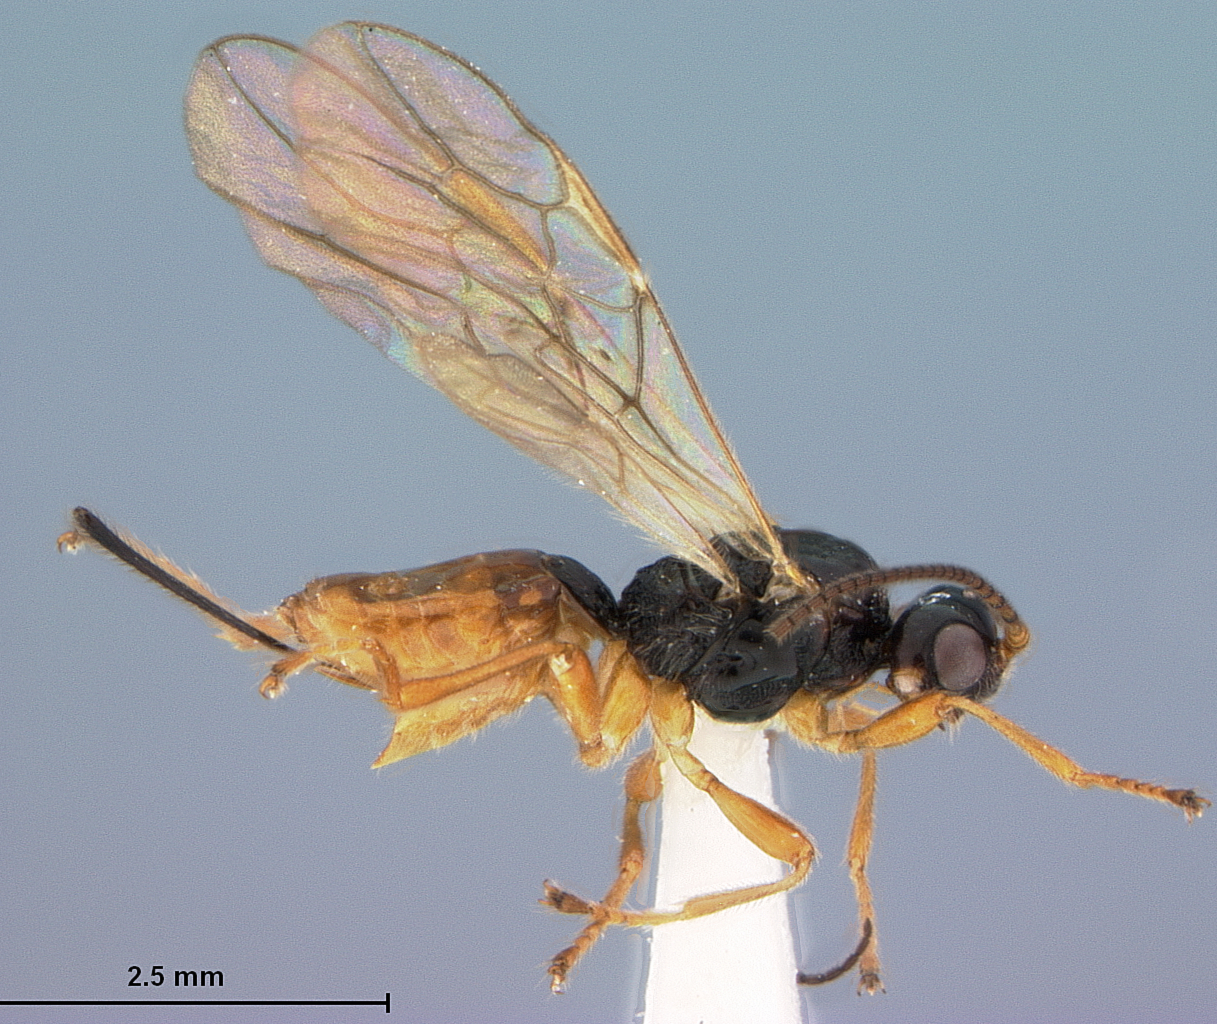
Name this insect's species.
Phaenocarpa puberae
